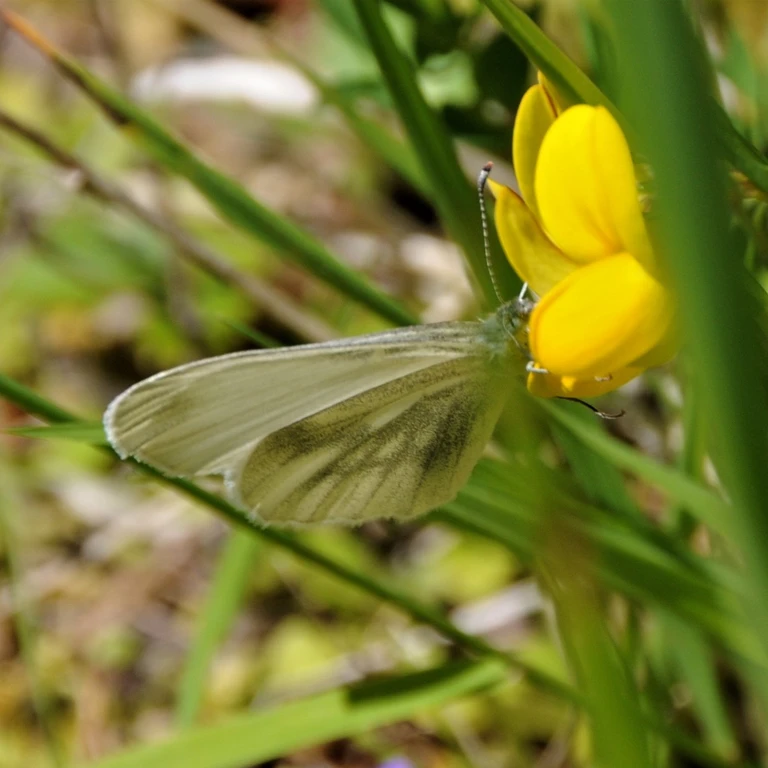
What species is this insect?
Leptidea sinapis/juvernica
